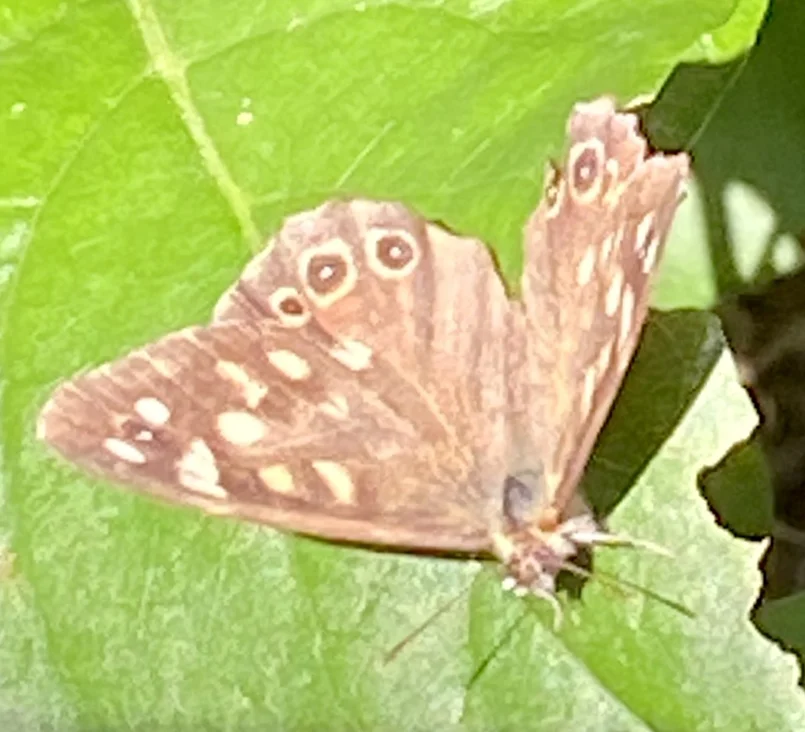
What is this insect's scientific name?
Pararge aegeria
